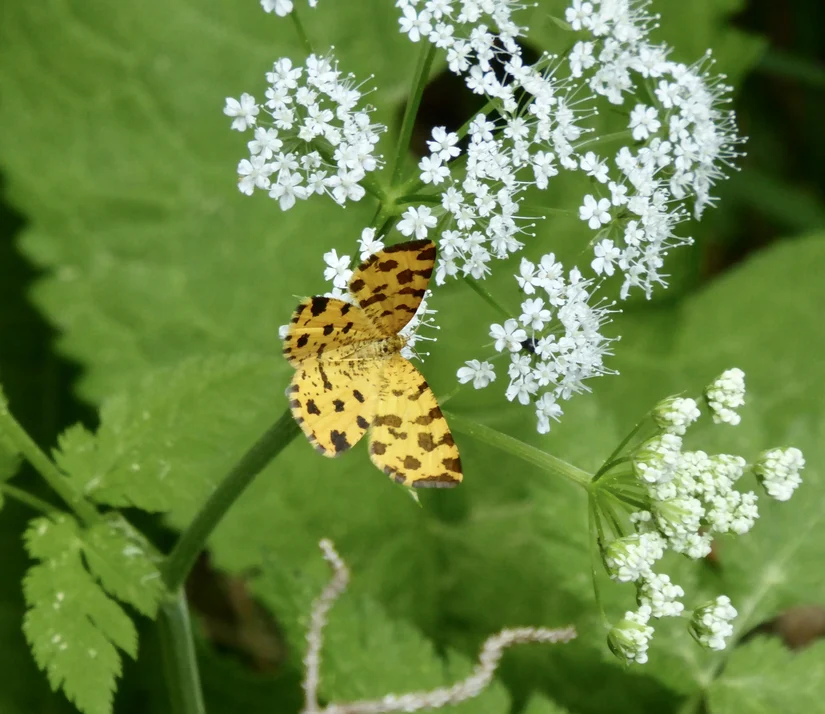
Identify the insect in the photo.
Pseudopanthera macularia
